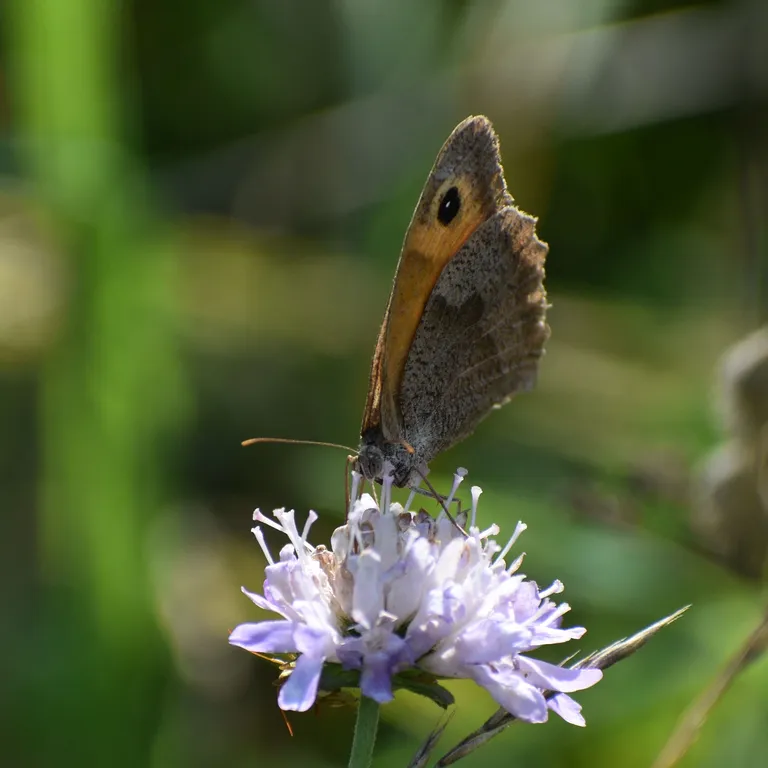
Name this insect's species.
Maniola jurtina
